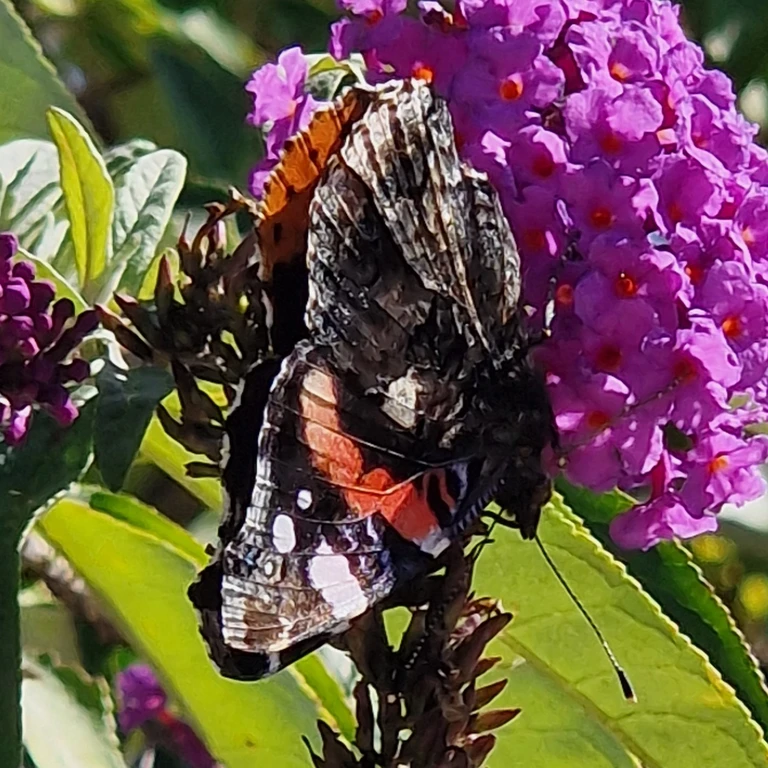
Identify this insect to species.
Vanessa atalanta
